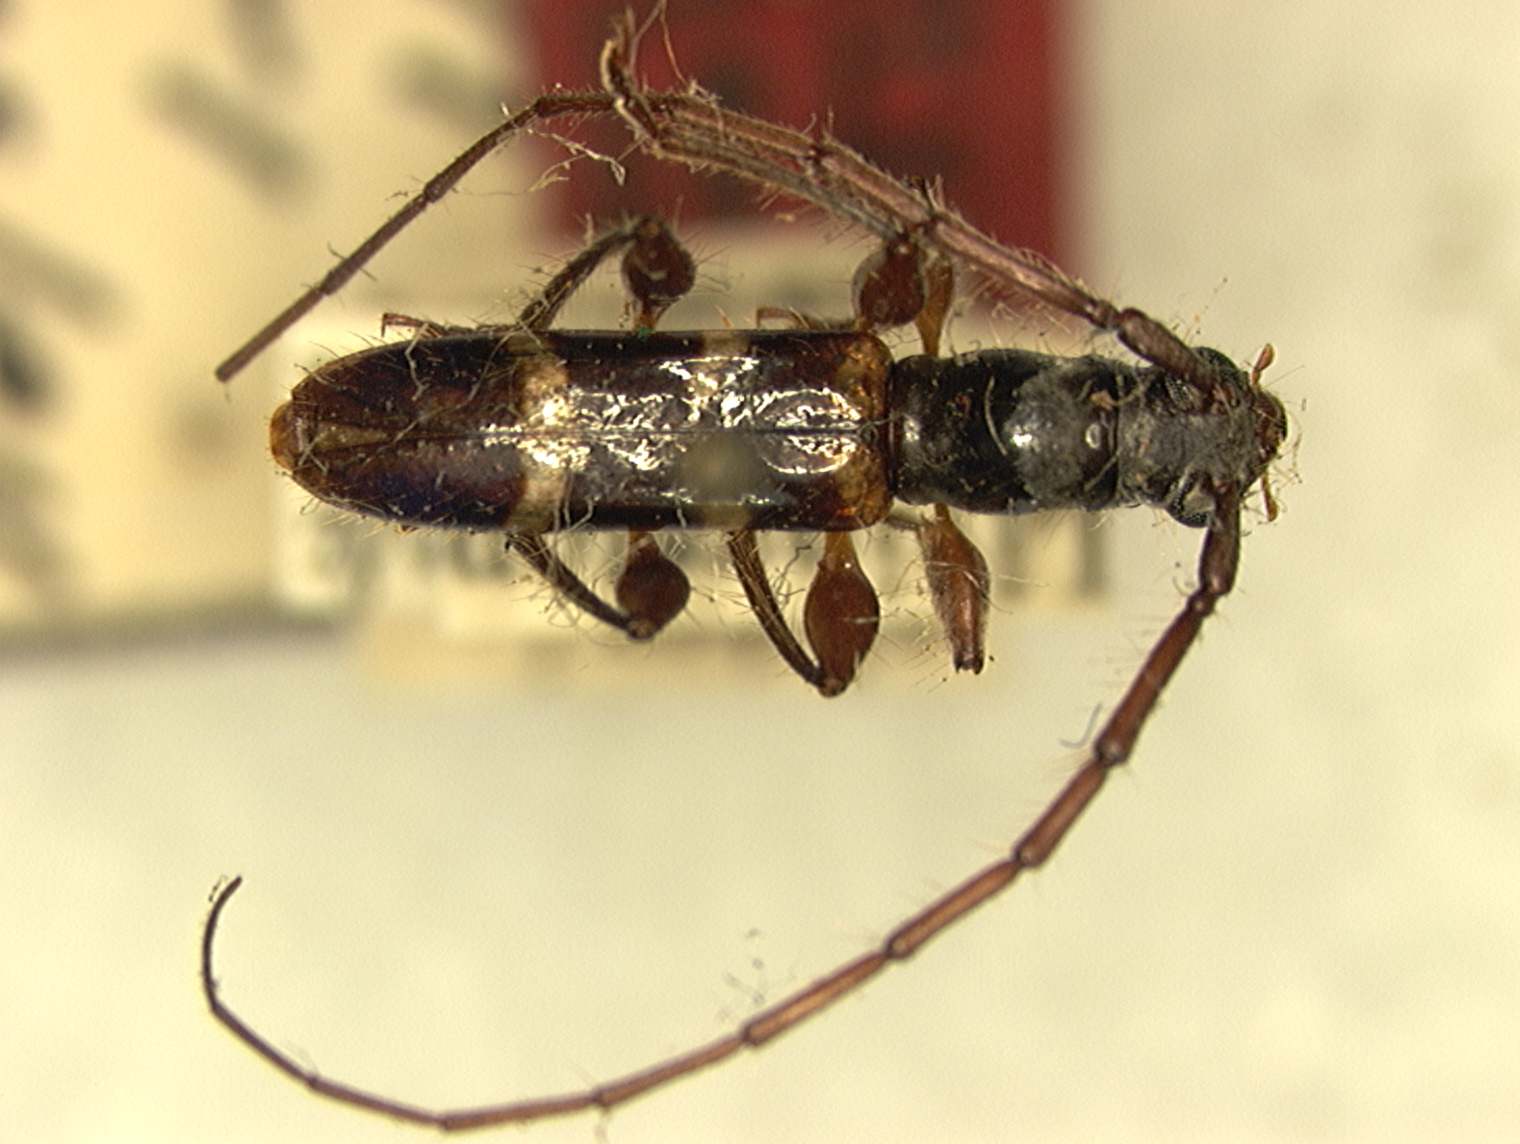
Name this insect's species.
Ibidion fisheri (also Heterachthes x-notatus)
